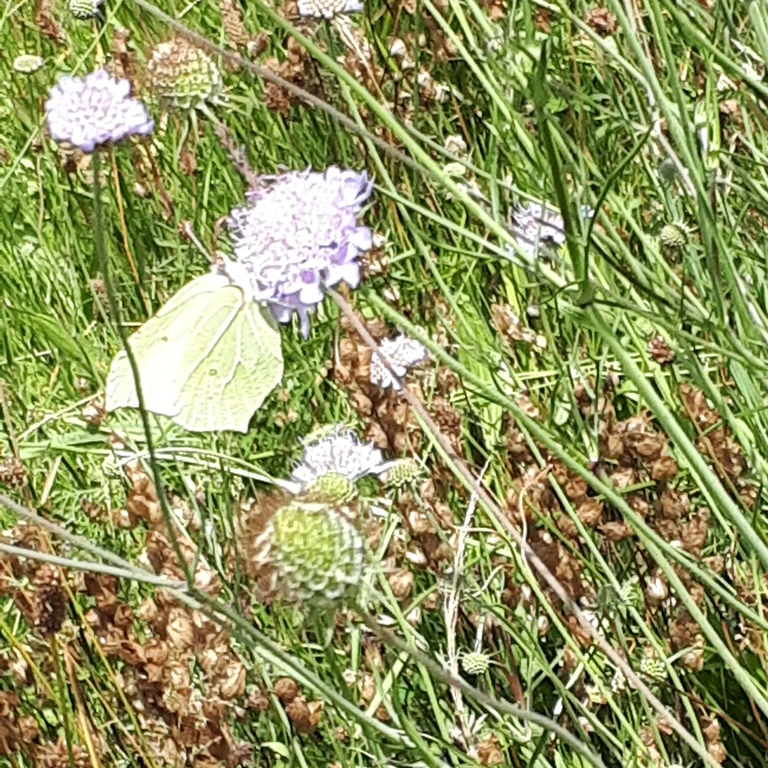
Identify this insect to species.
Gonepteryx rhamni
